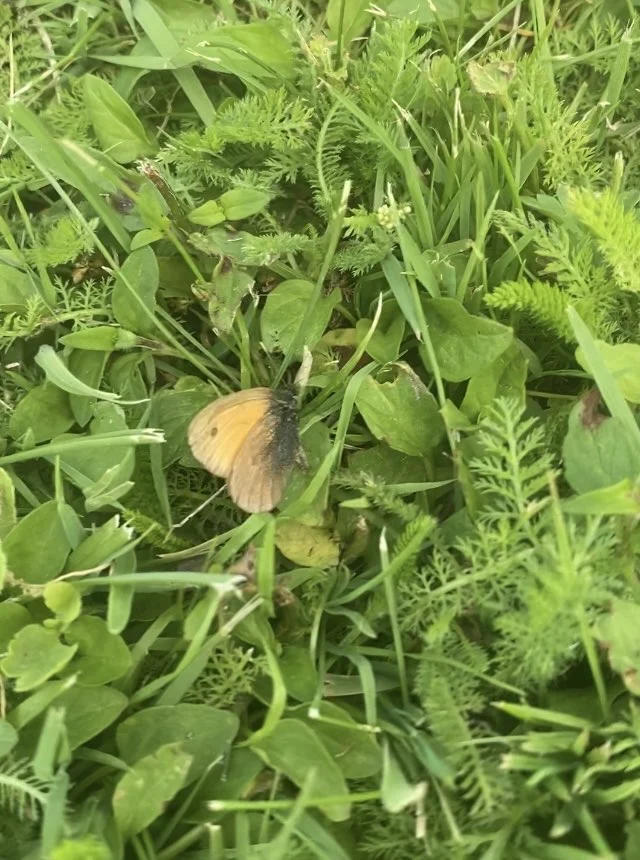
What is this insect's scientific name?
Coenonympha pamphilus
